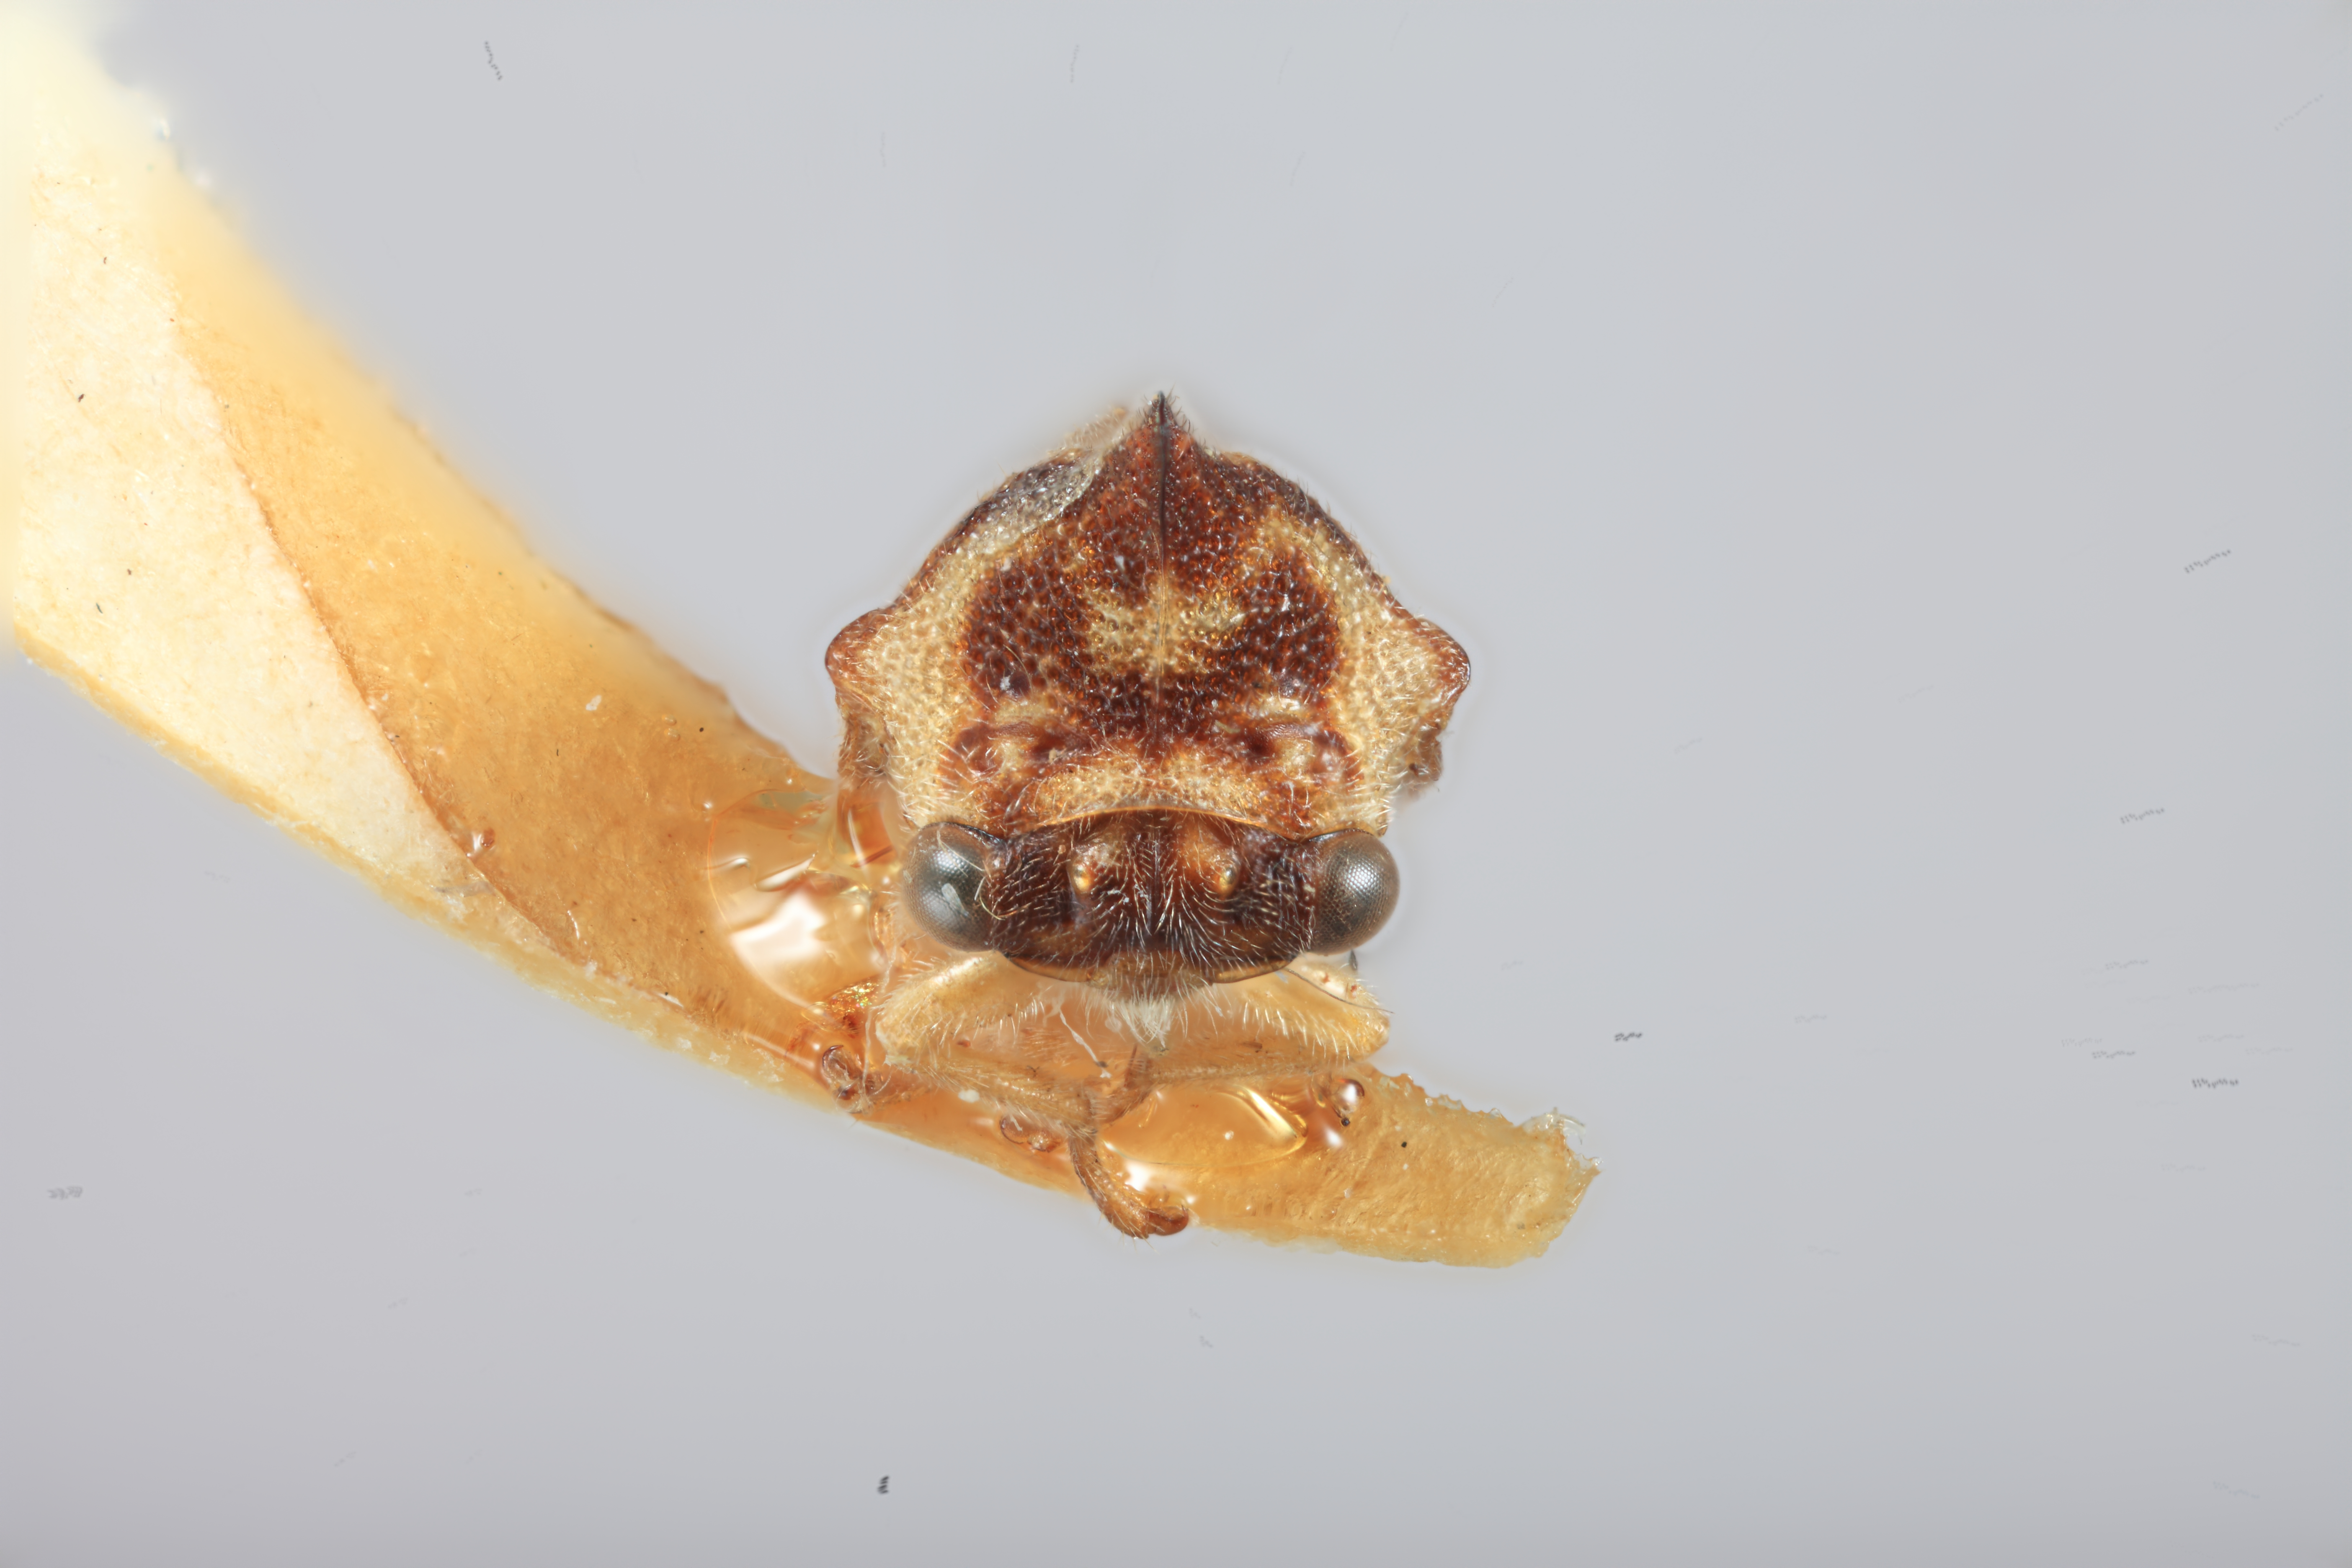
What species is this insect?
Potnia brunneifrontis
